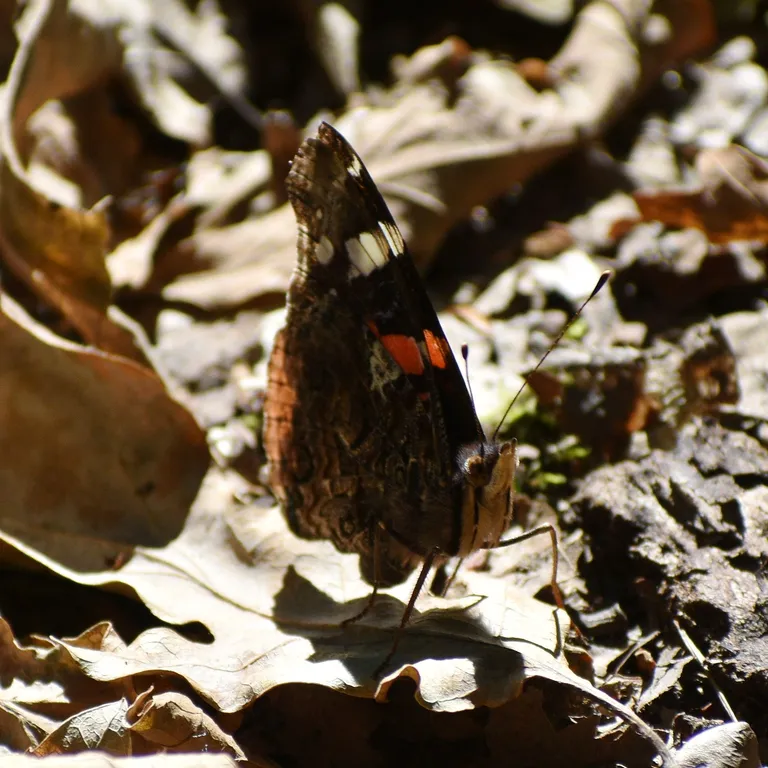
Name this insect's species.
Vanessa atalanta
